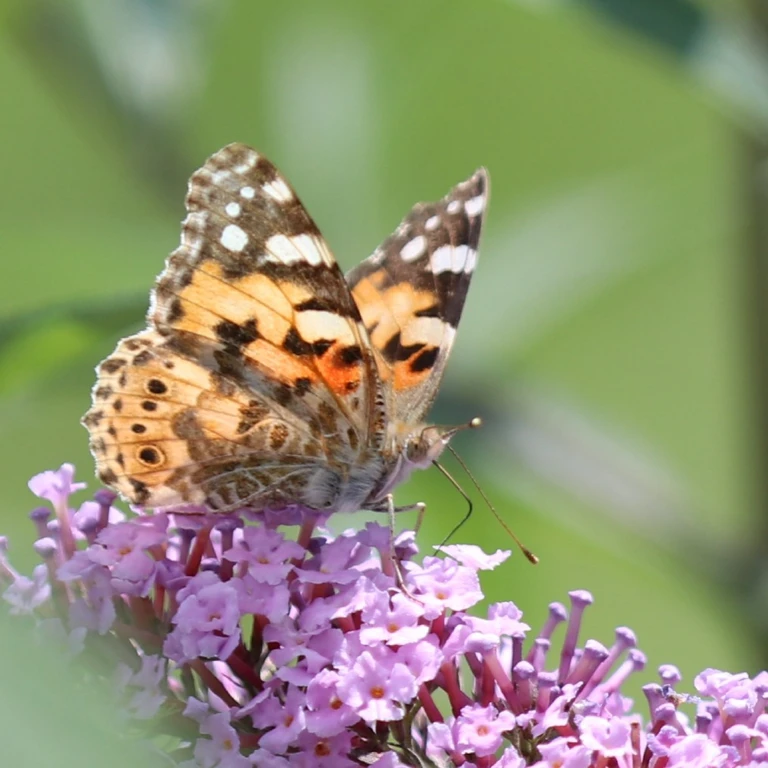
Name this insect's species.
Vanessa cardui
